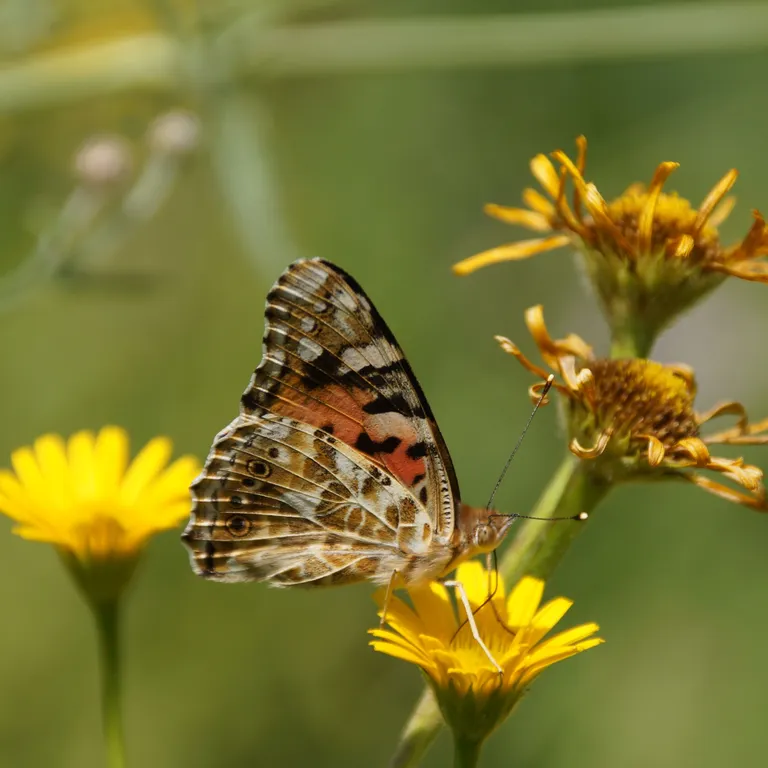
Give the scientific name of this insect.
Vanessa cardui
